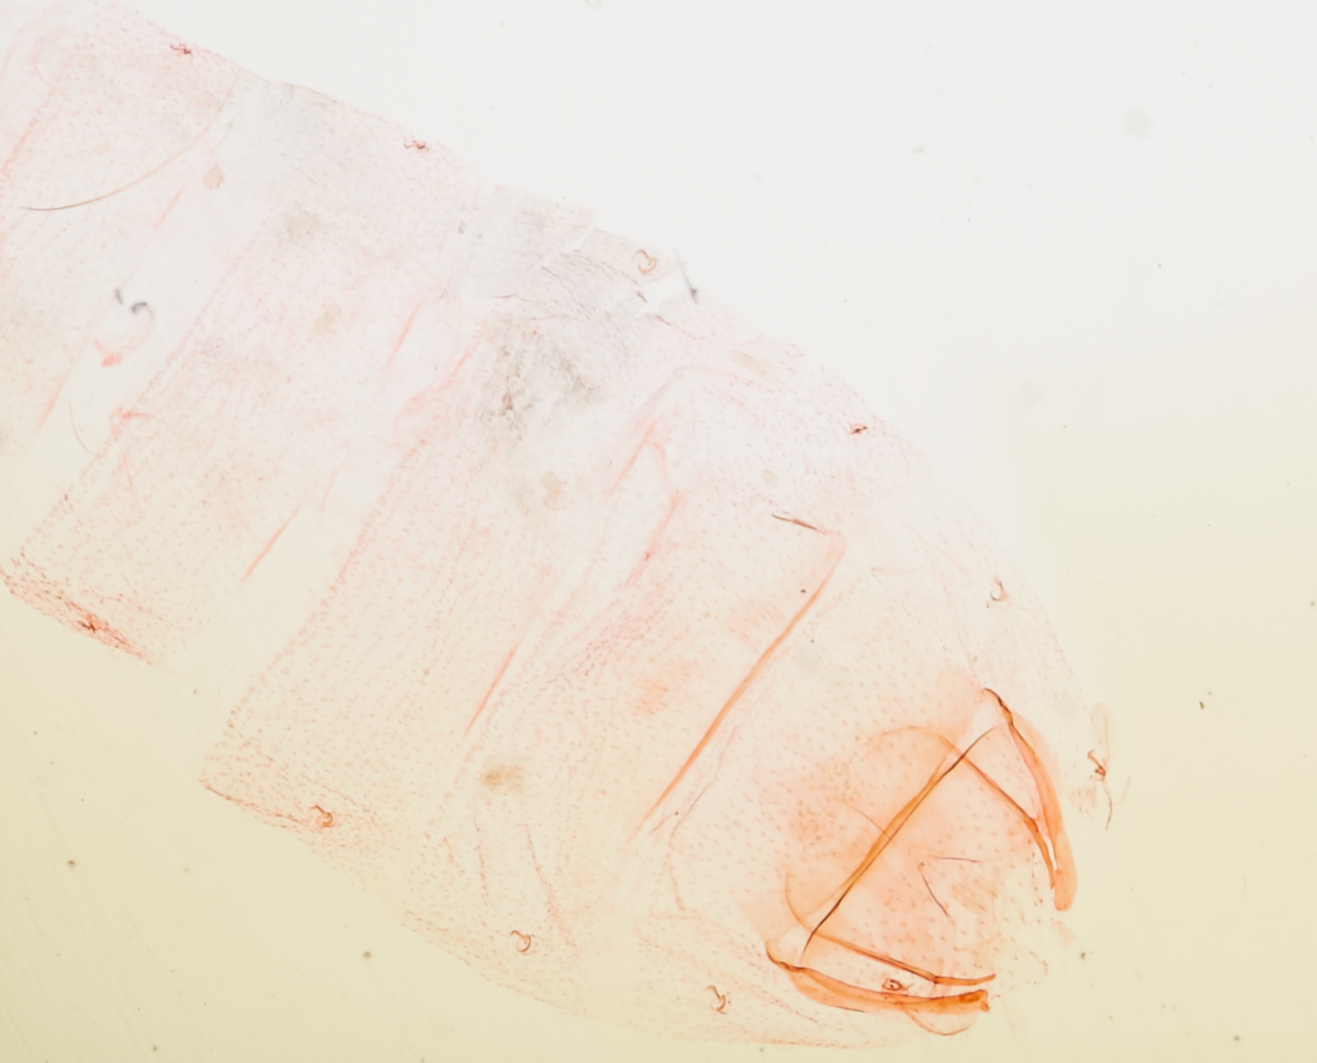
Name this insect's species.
Aroga rigidae (also Gelechia rigidae)
